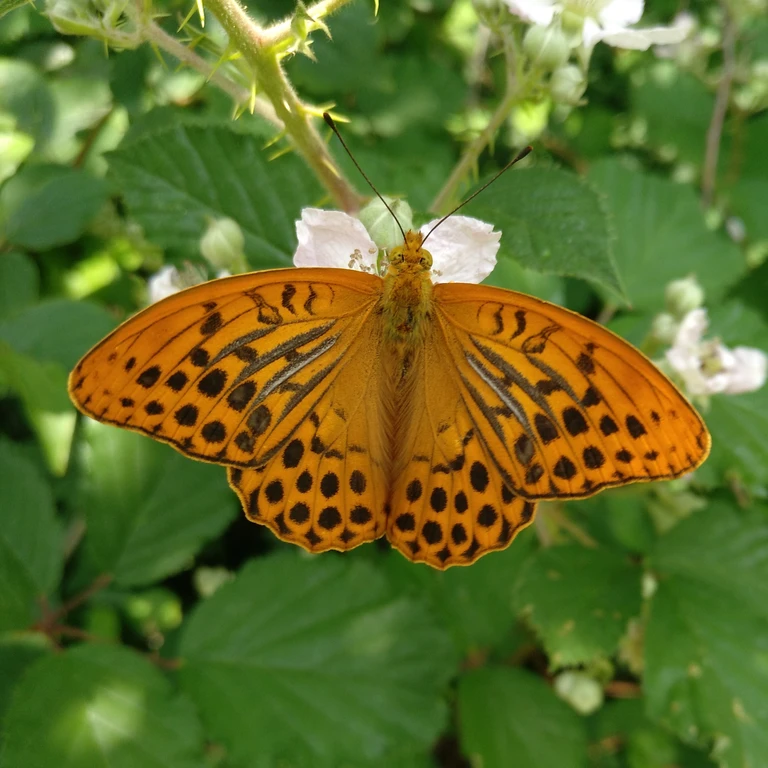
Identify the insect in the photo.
Argynnis paphia
